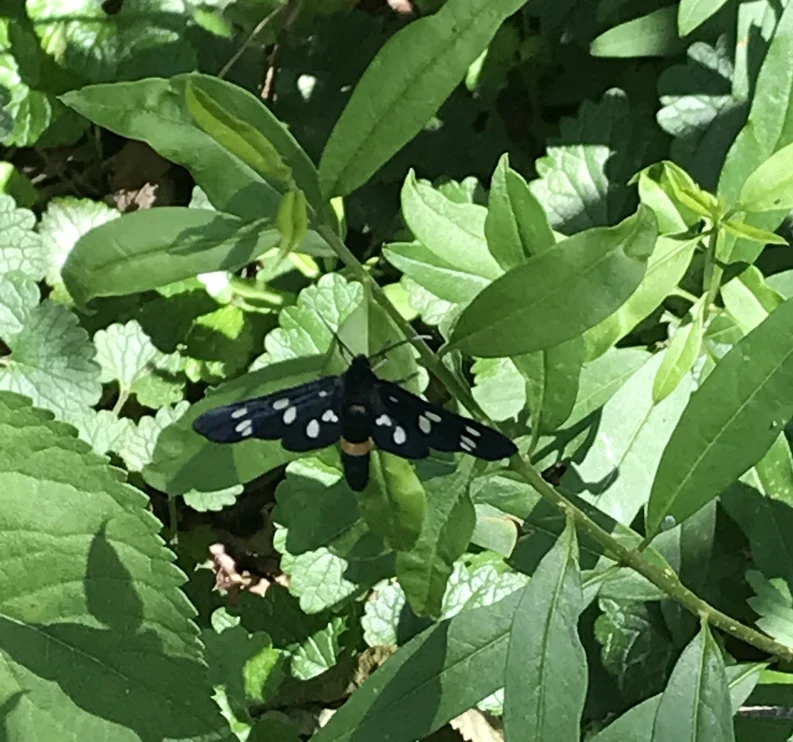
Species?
Amata phegea
